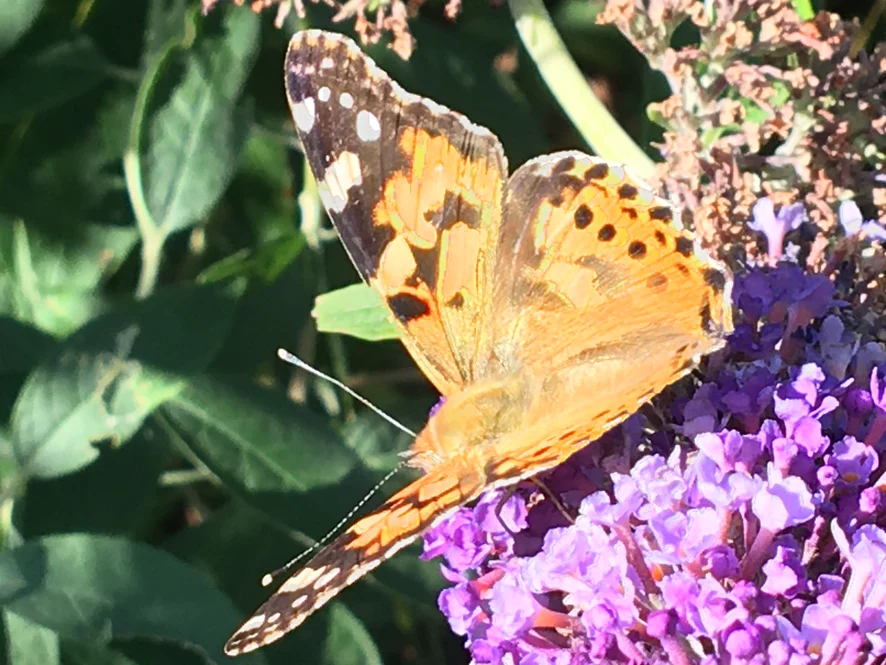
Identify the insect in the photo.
Vanessa cardui
